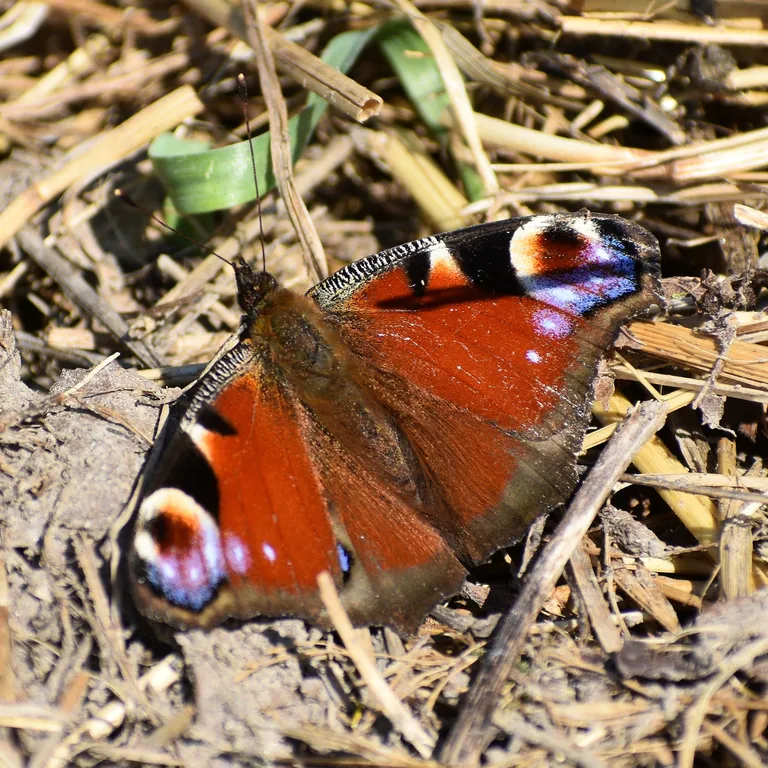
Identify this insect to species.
Aglais io
